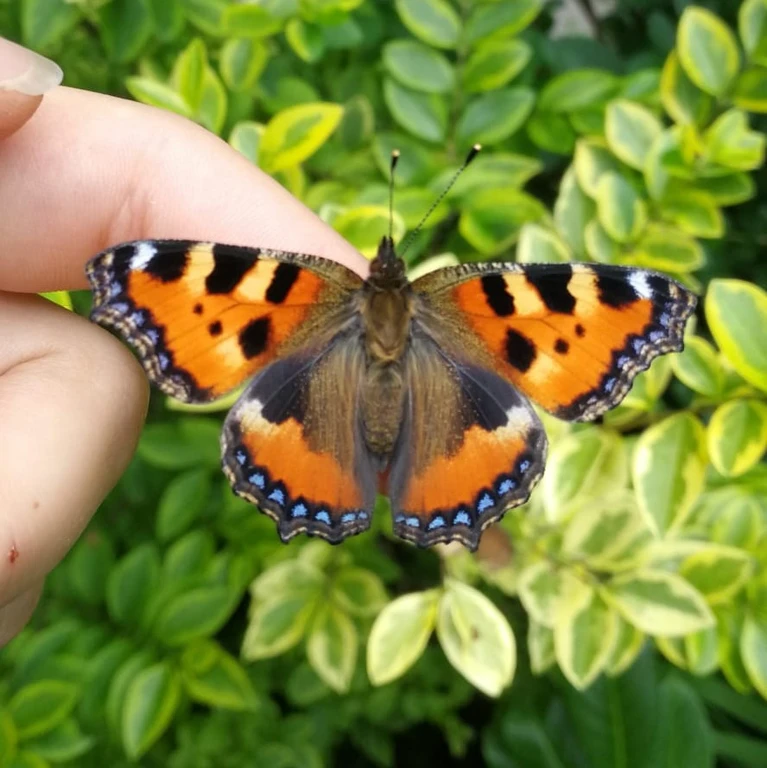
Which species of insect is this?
Aglais urticae
